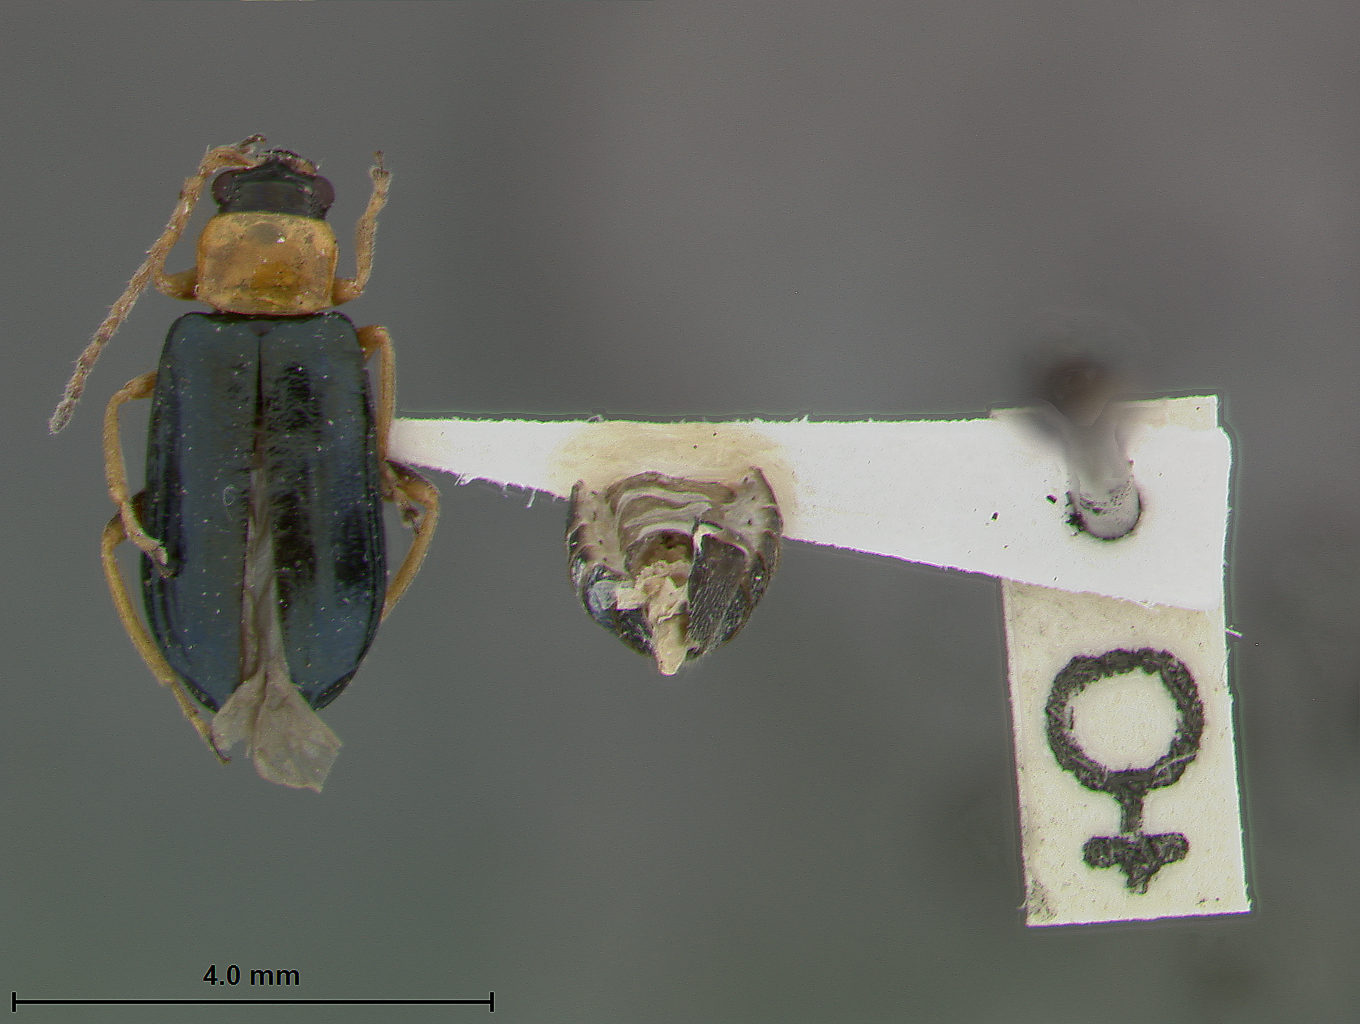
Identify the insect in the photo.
Scelolyperus carinatus
